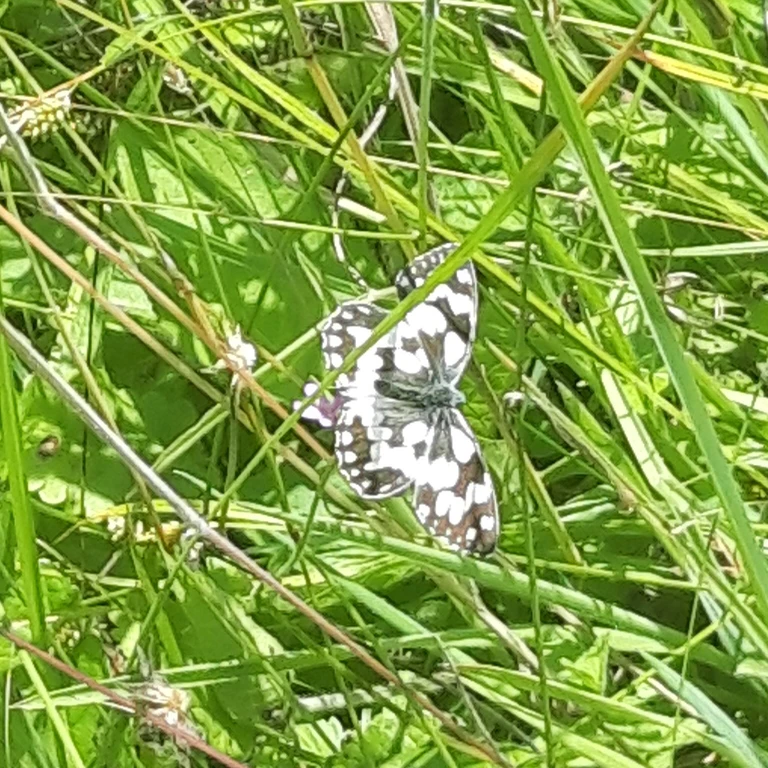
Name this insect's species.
Melanargia galathea
